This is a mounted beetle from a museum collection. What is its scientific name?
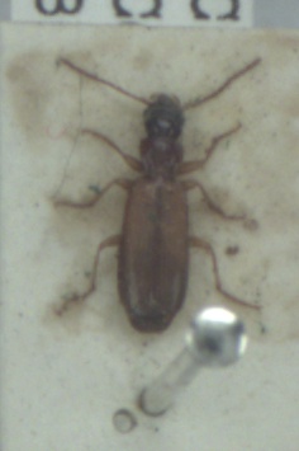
Paradromius linearis
